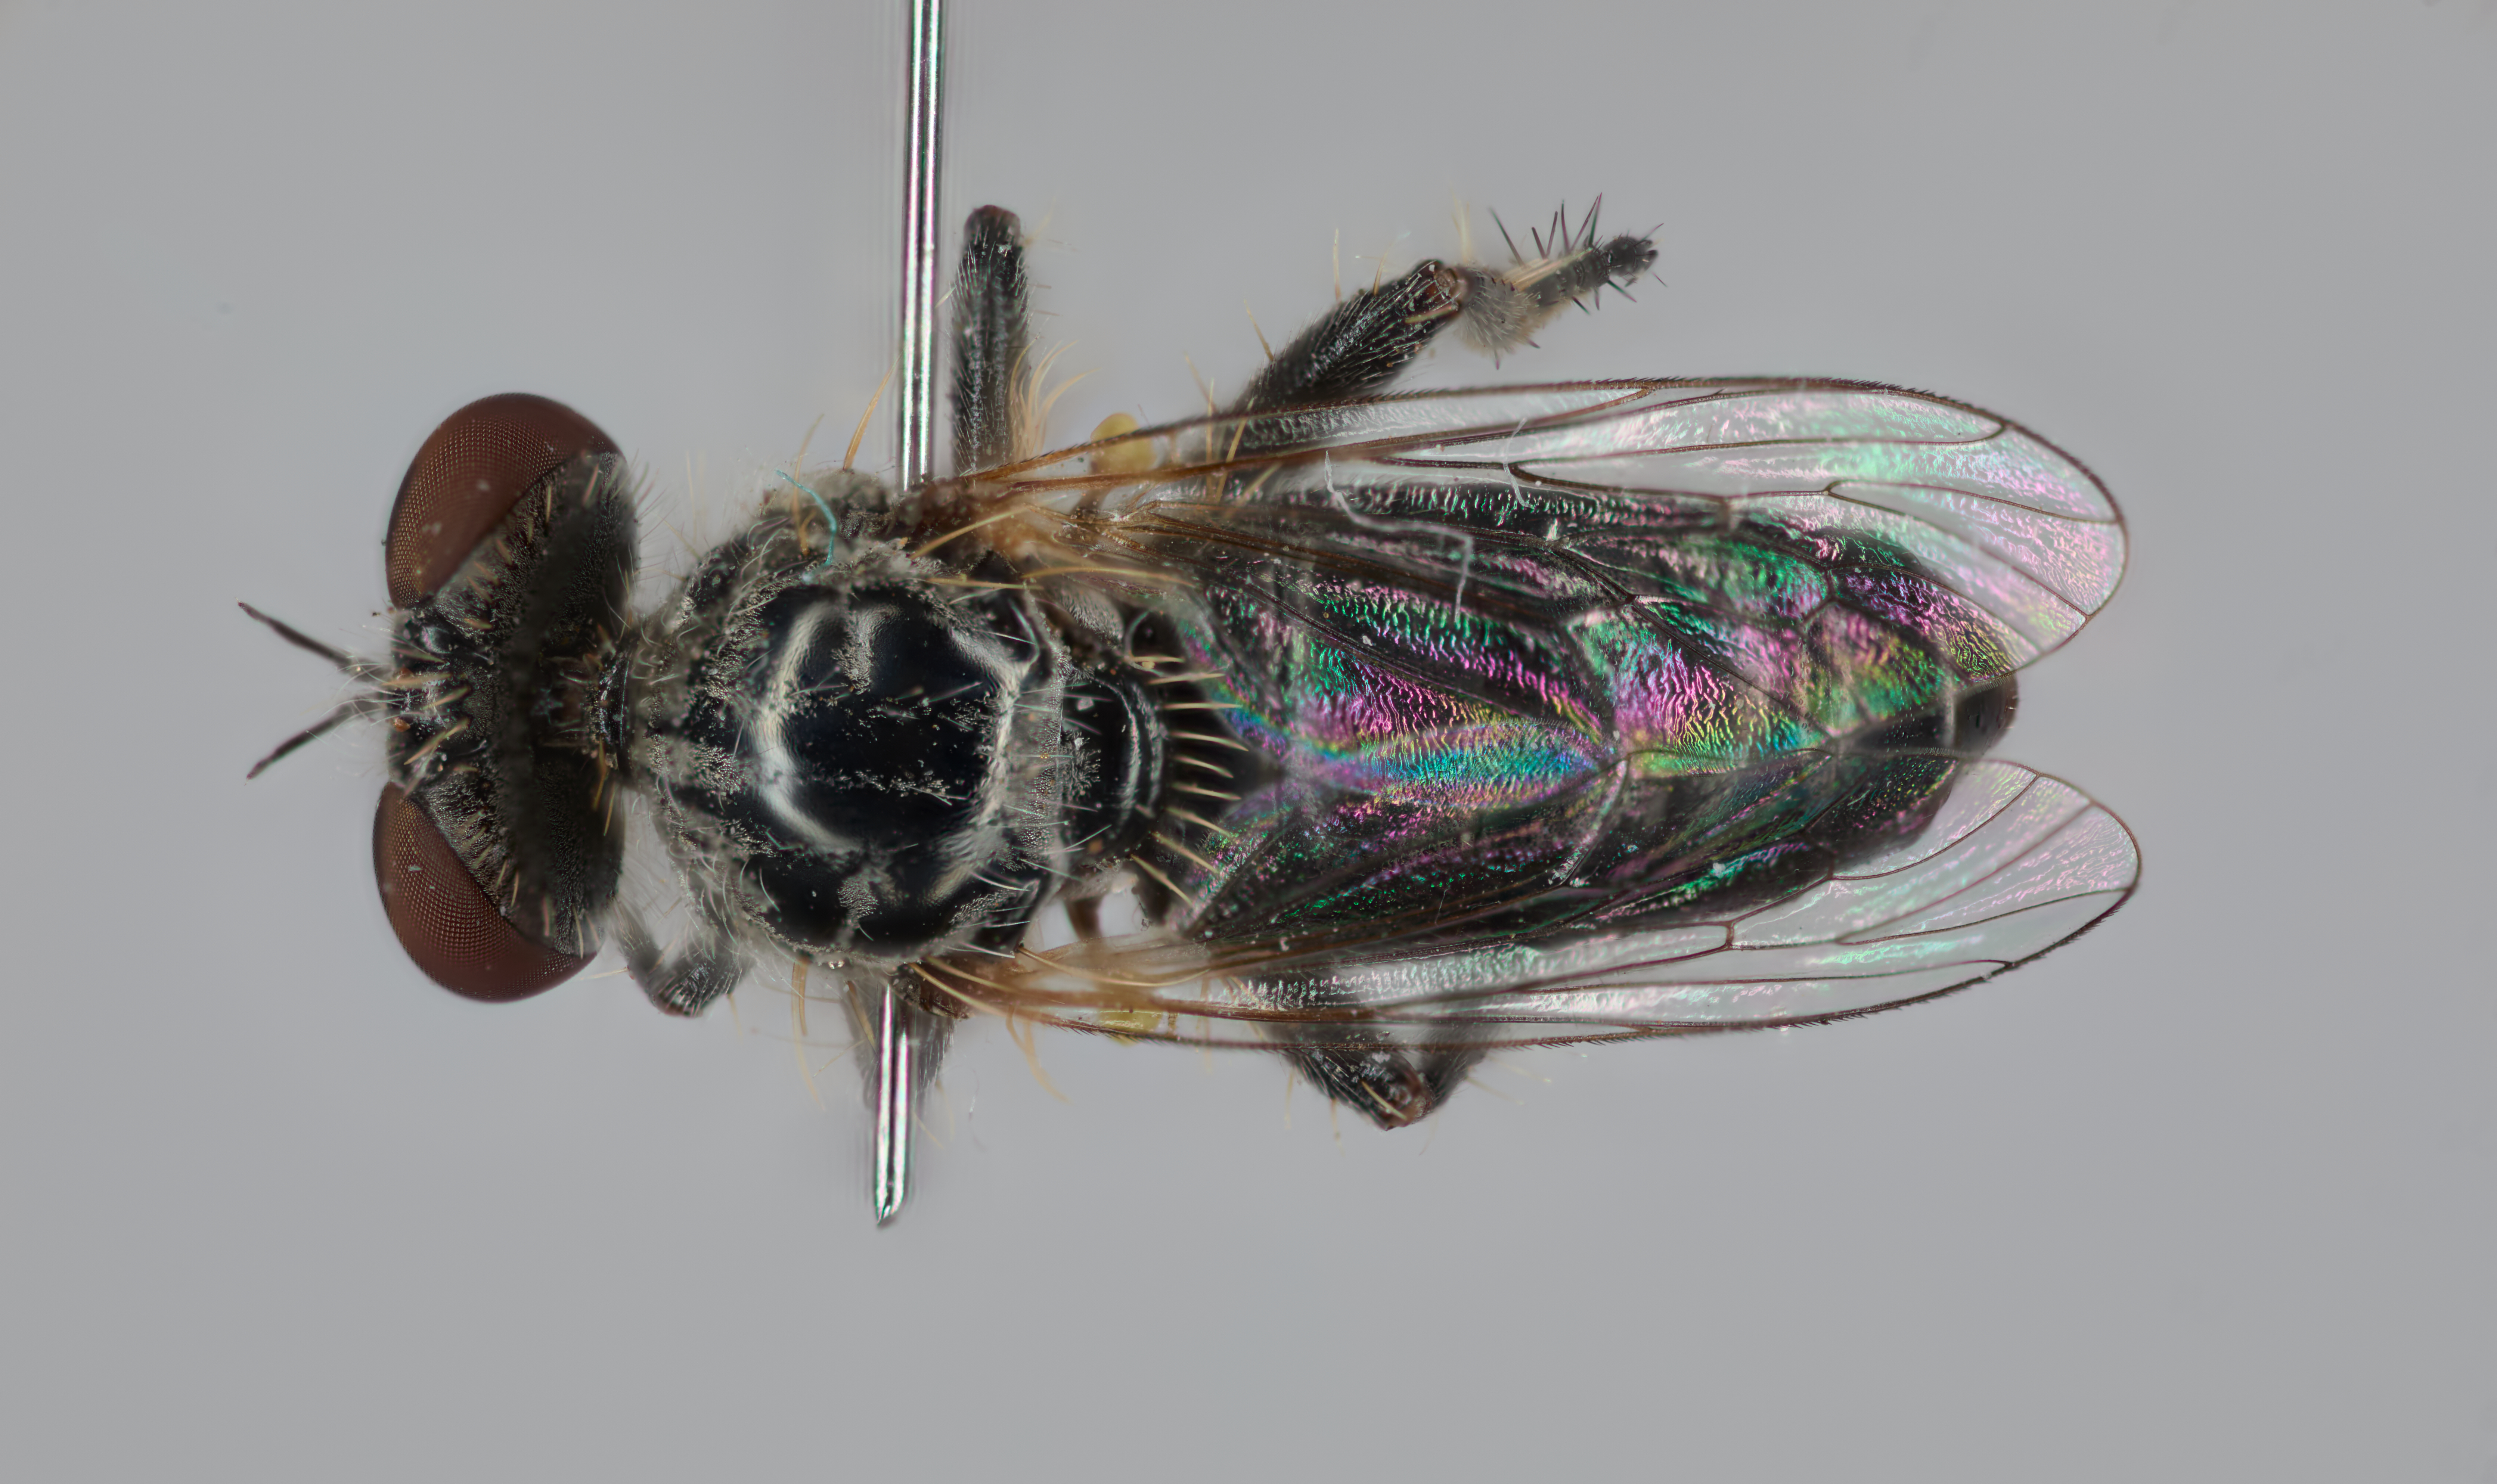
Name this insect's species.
Acnephalomyia metallicoindica
